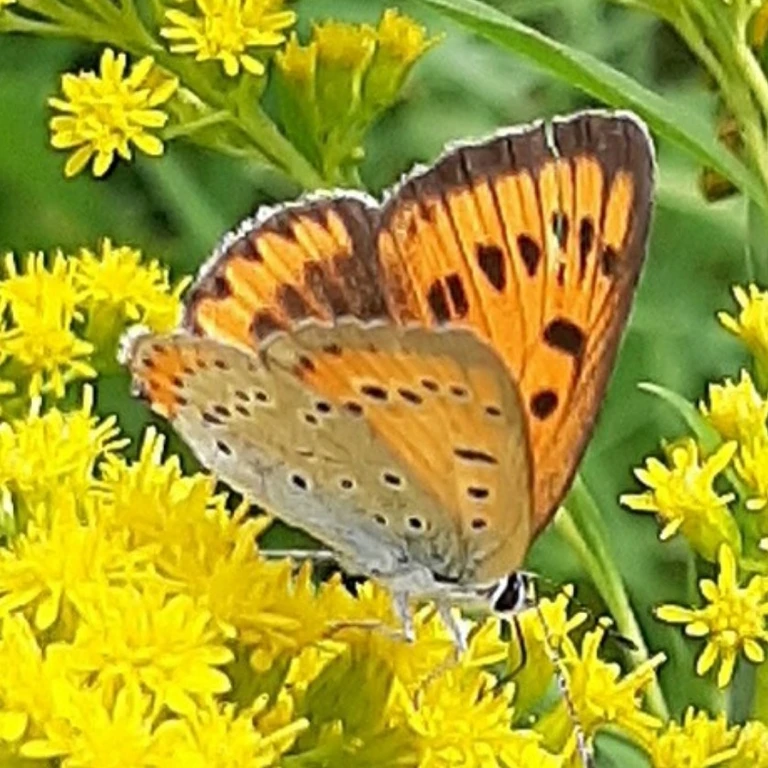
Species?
Lycaena dispar
